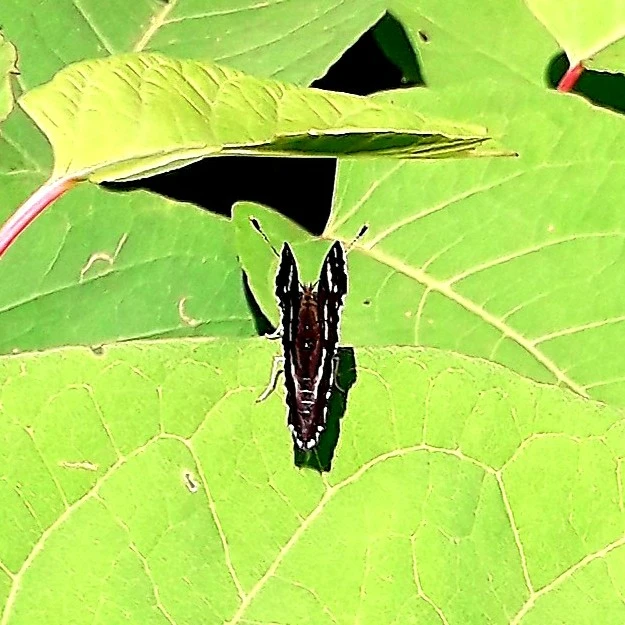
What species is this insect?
Araschnia levana
